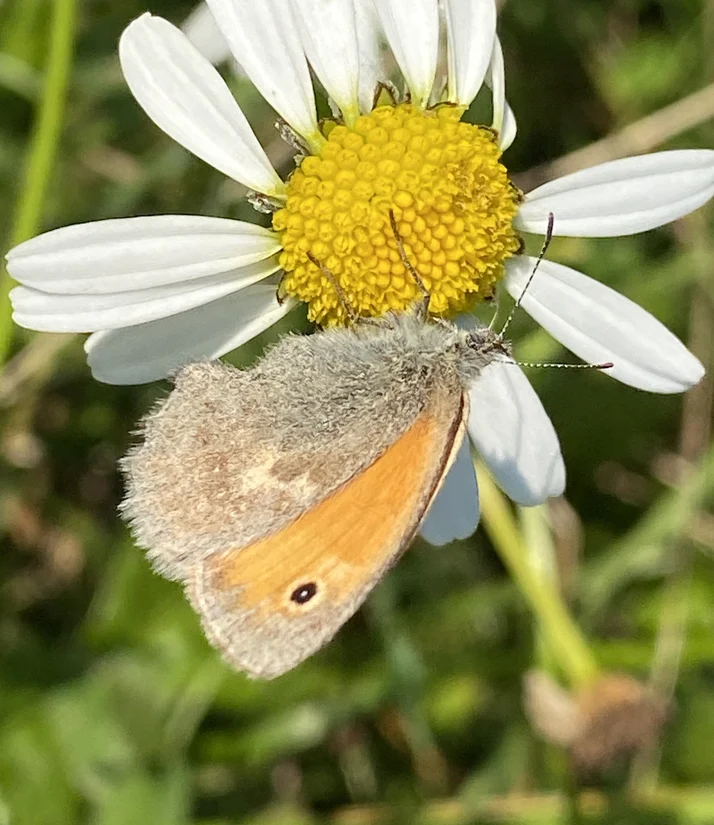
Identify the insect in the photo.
Coenonympha pamphilus
